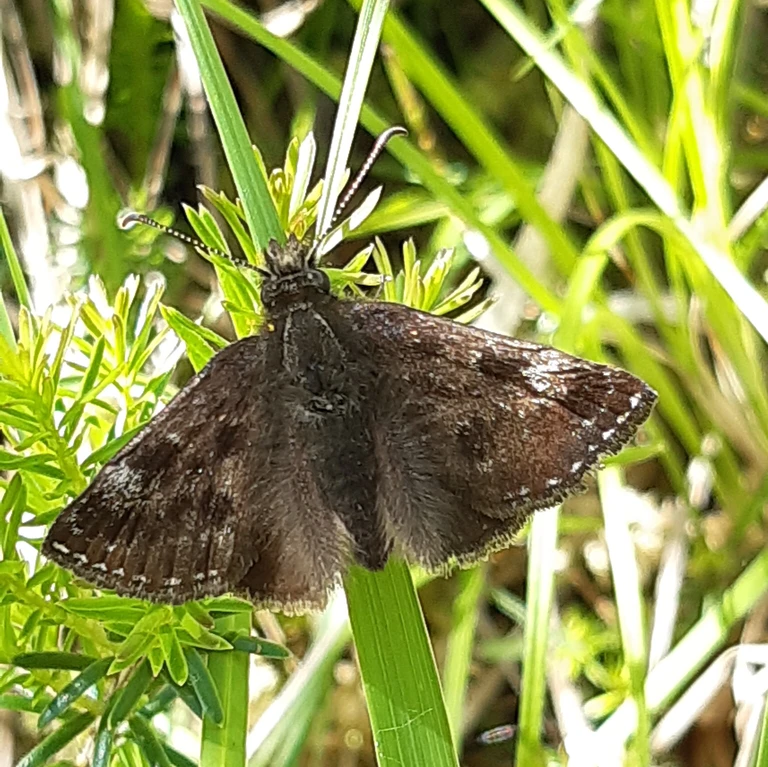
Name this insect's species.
Erynnis tages
